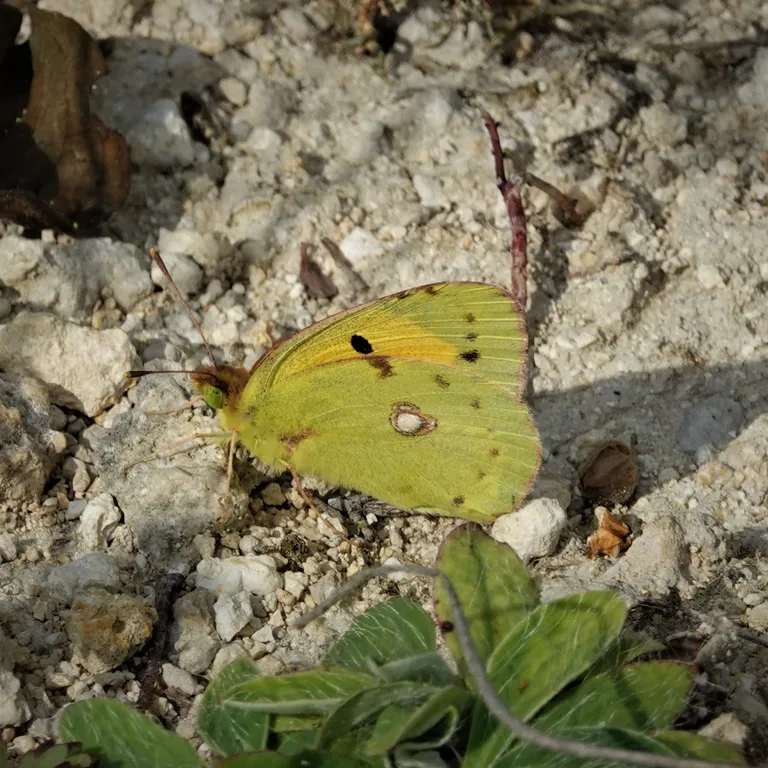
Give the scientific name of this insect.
Colias croceus
